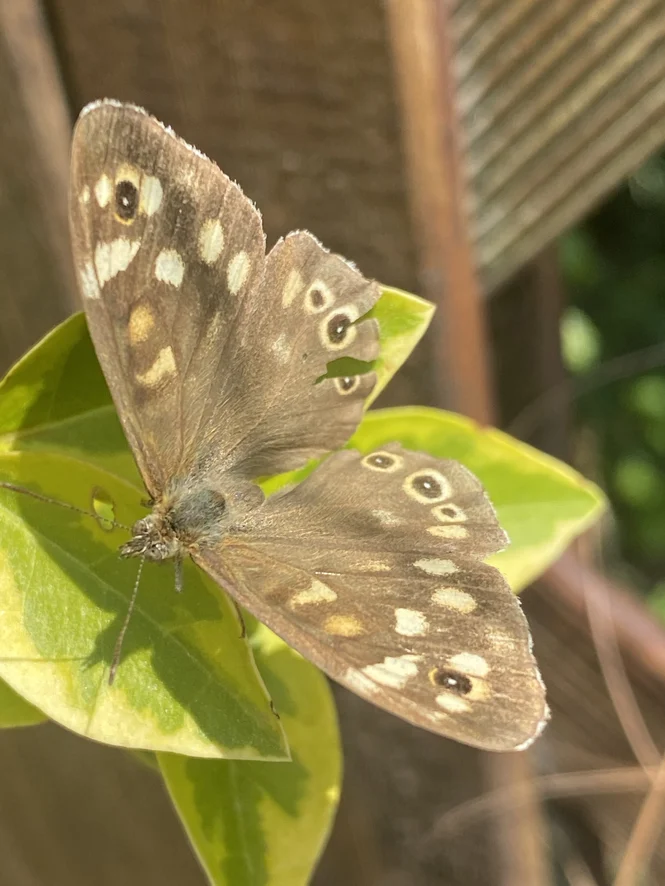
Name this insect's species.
Pararge aegeria
